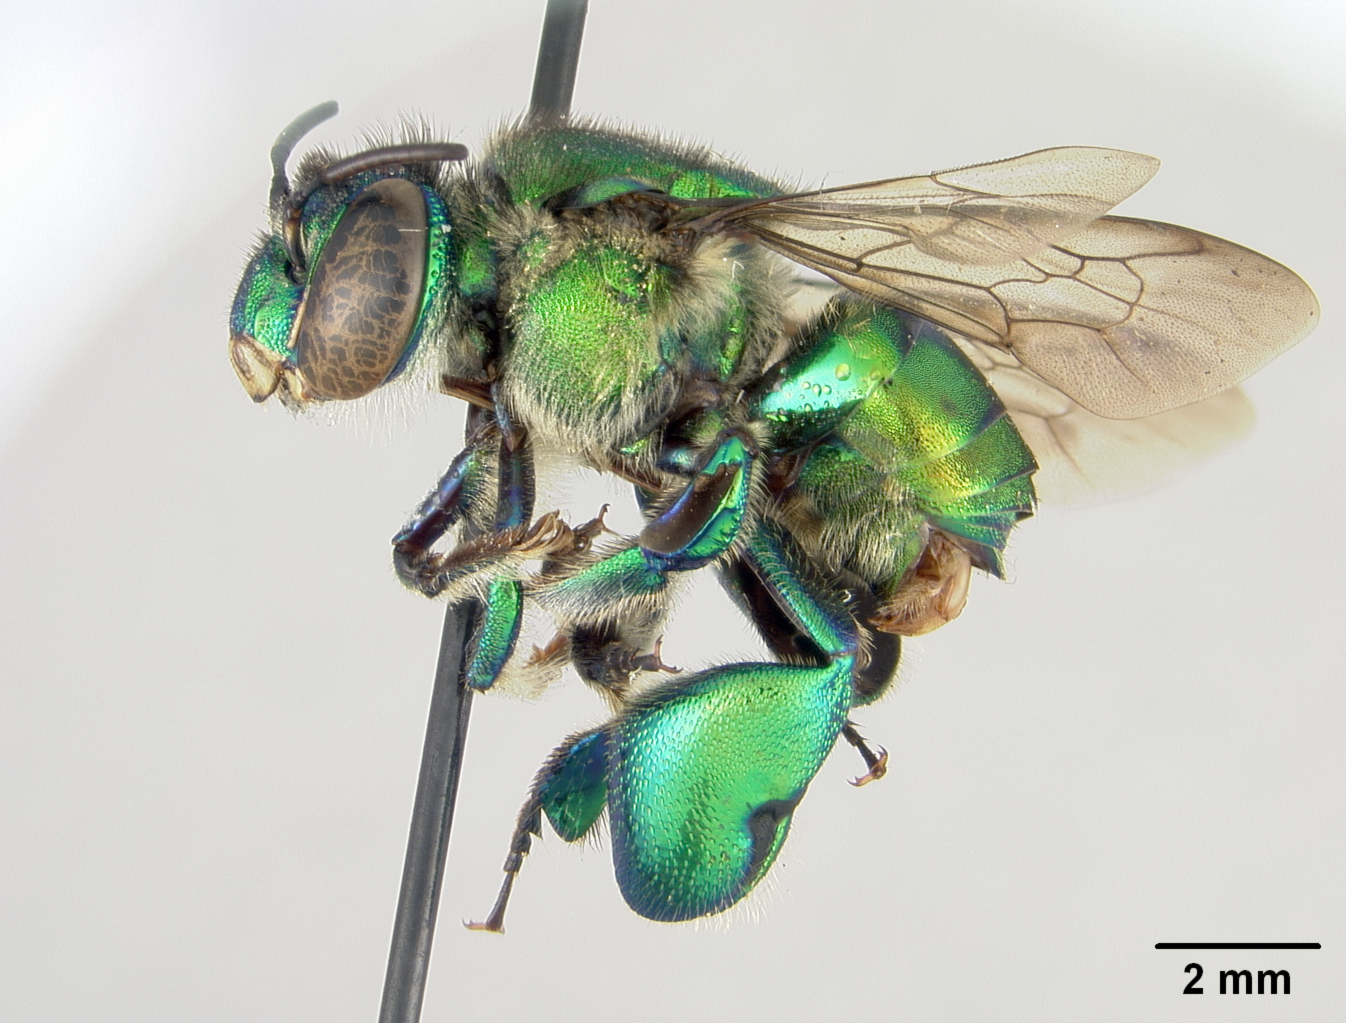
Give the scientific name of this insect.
Euglossa gaianii
